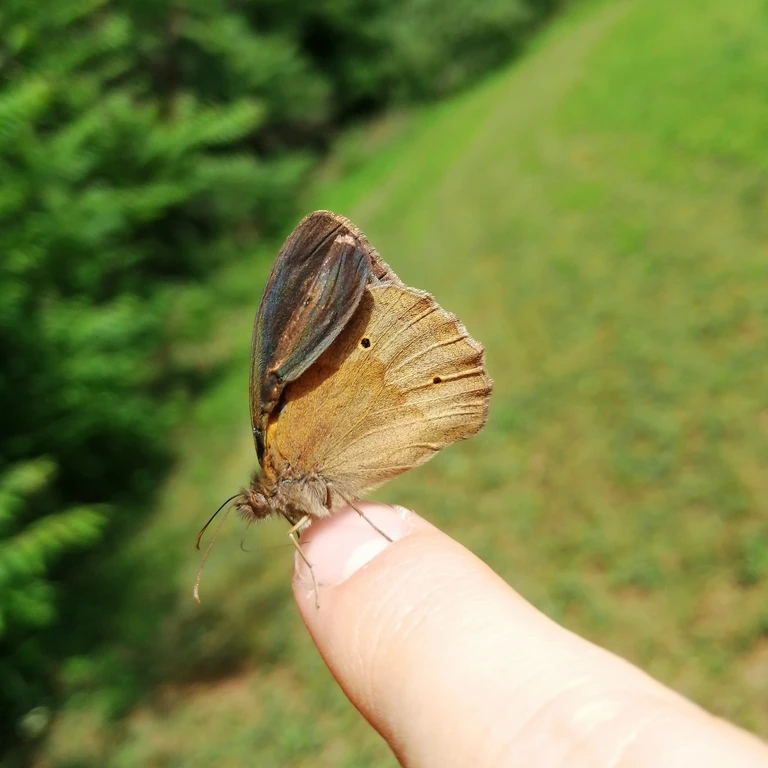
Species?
Maniola jurtina
